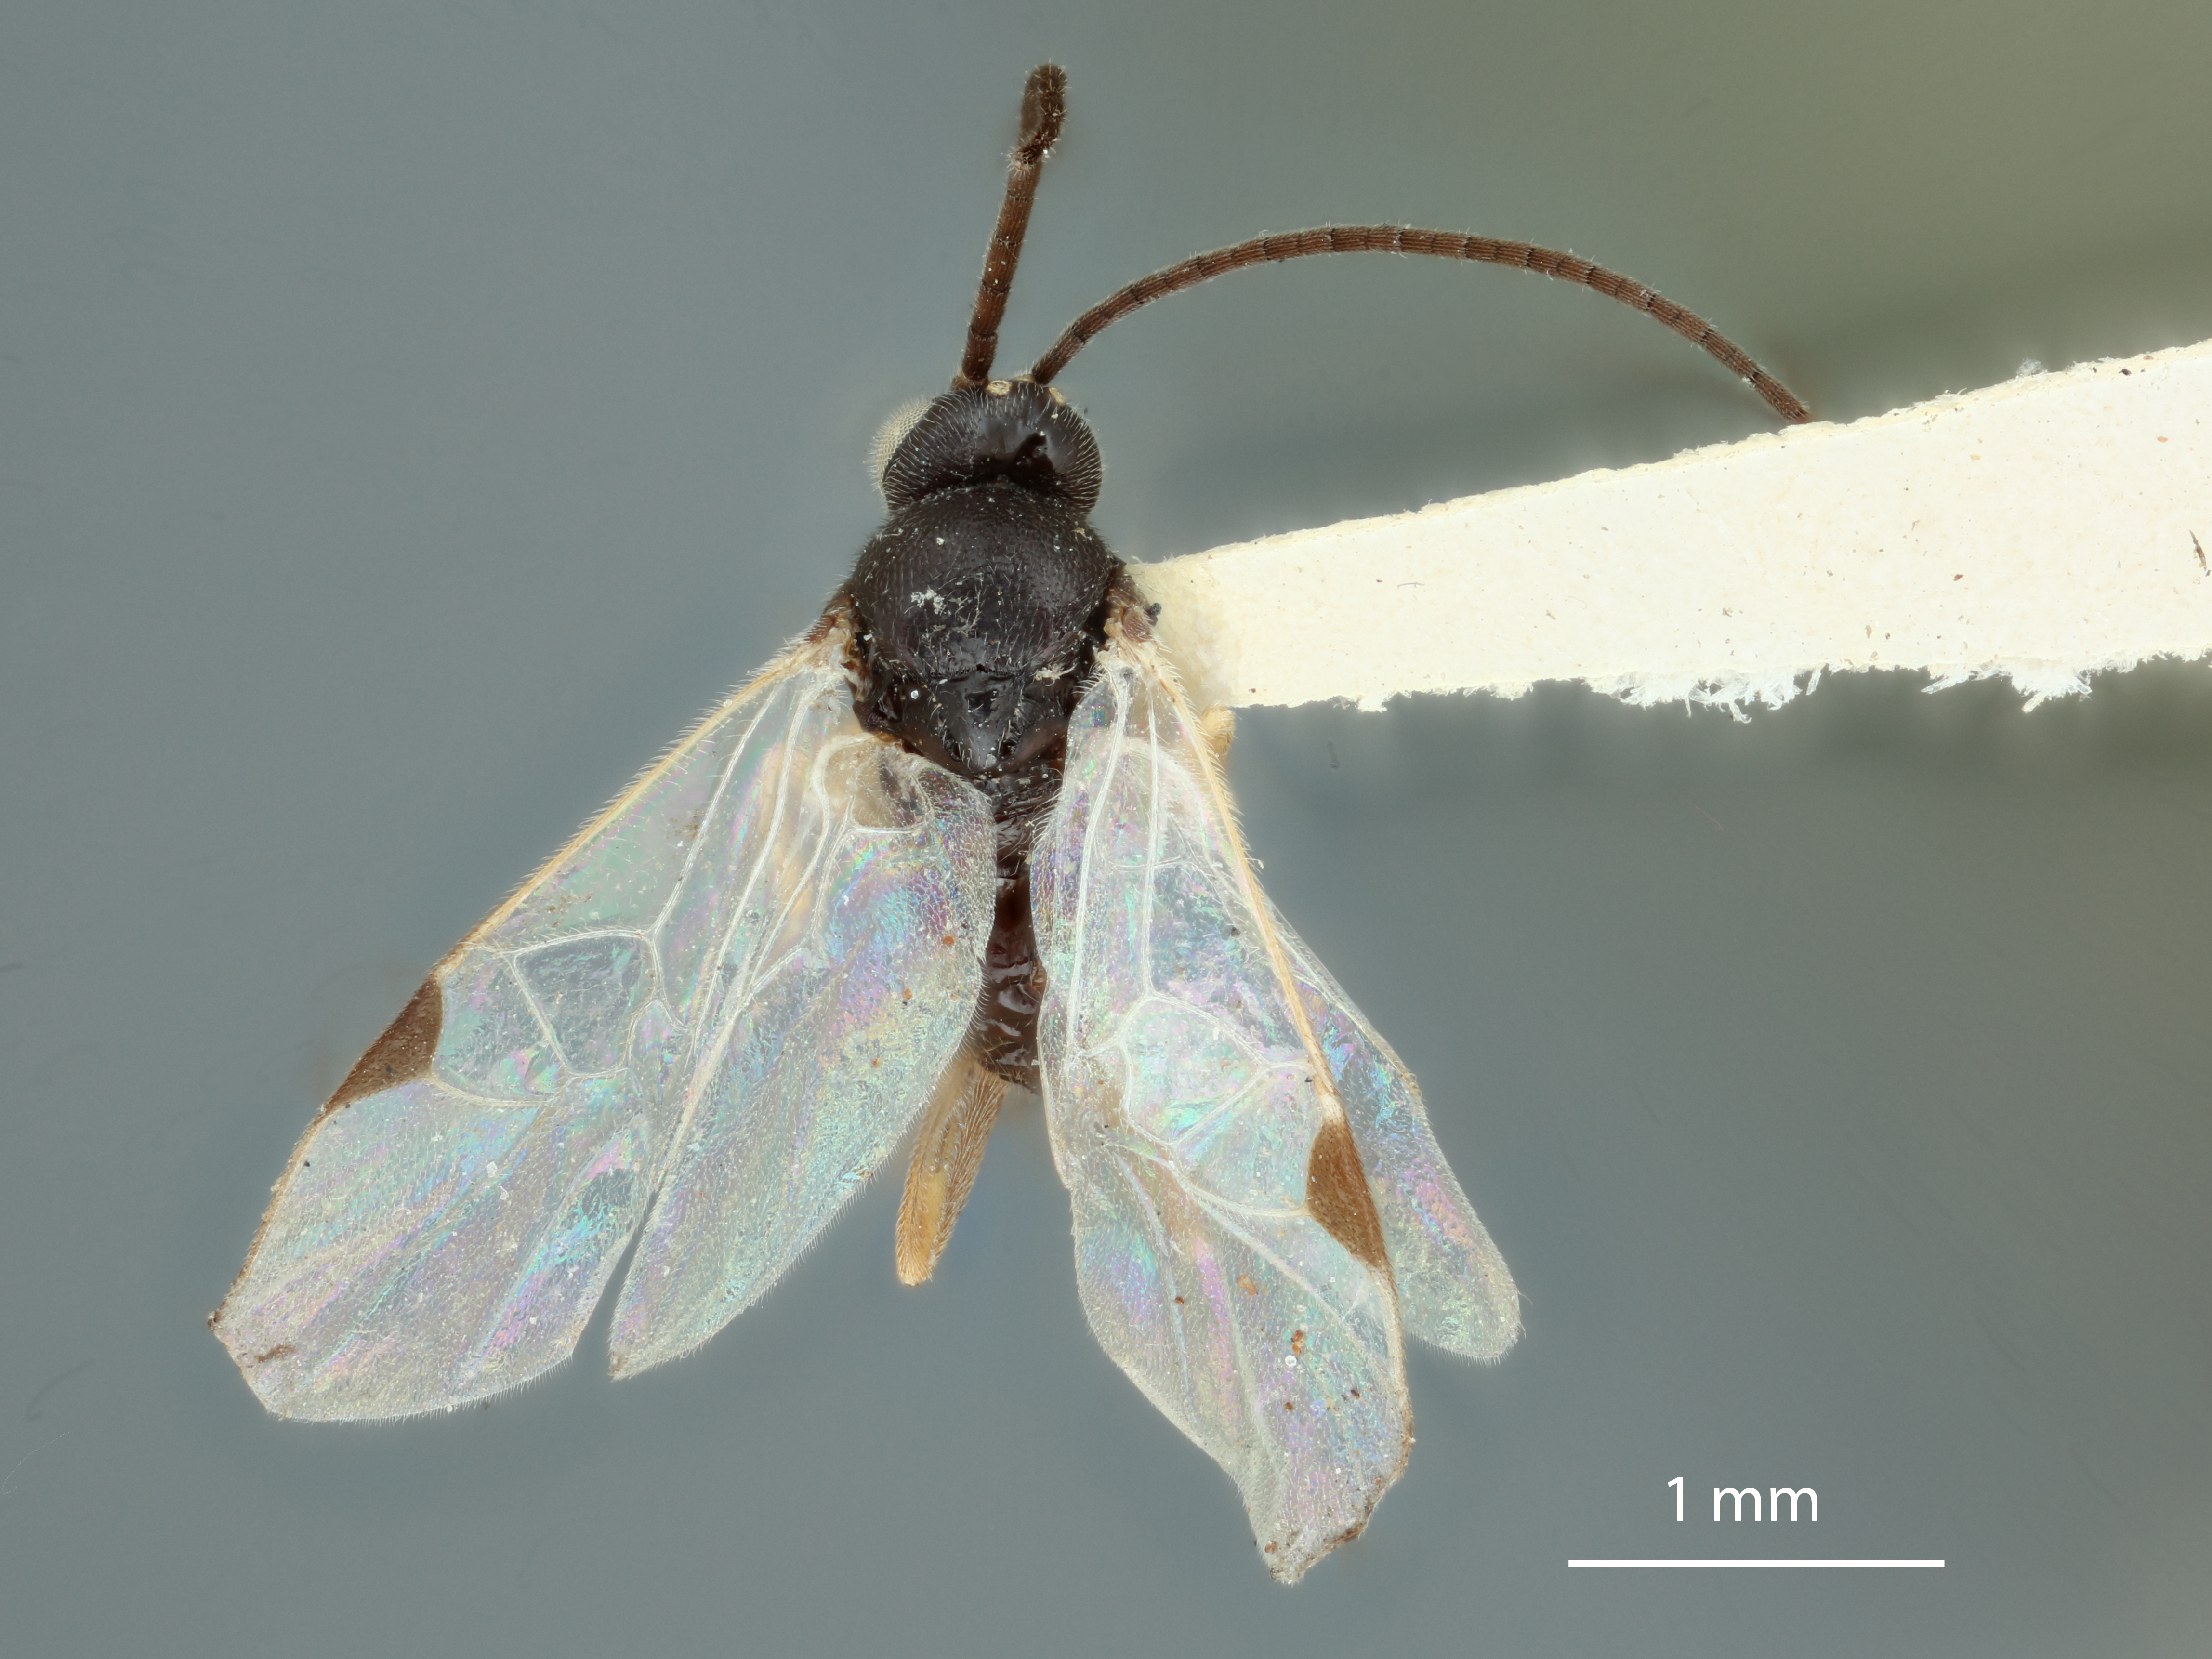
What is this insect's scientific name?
Glypapanteles manilae
